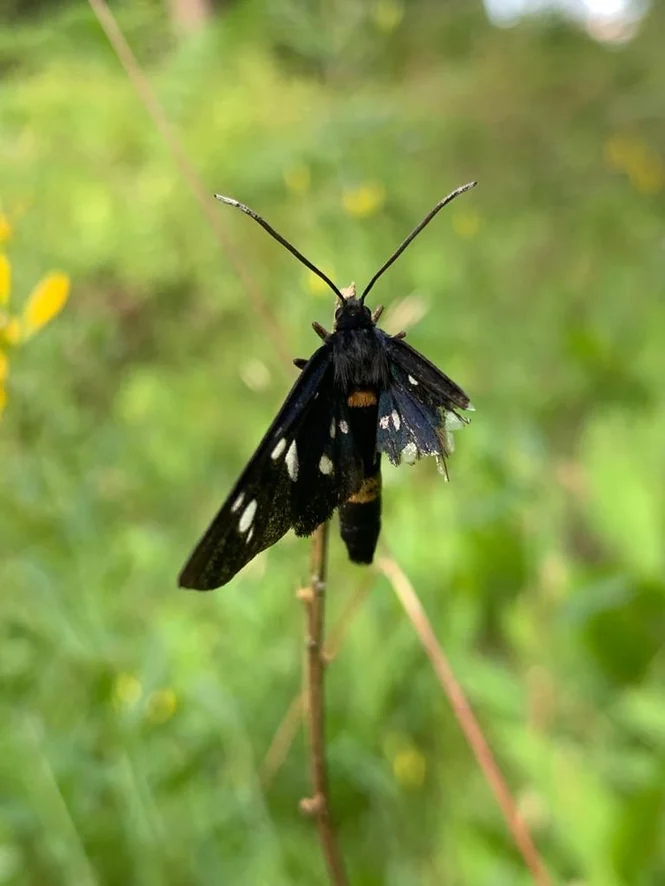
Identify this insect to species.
Amata phegea
